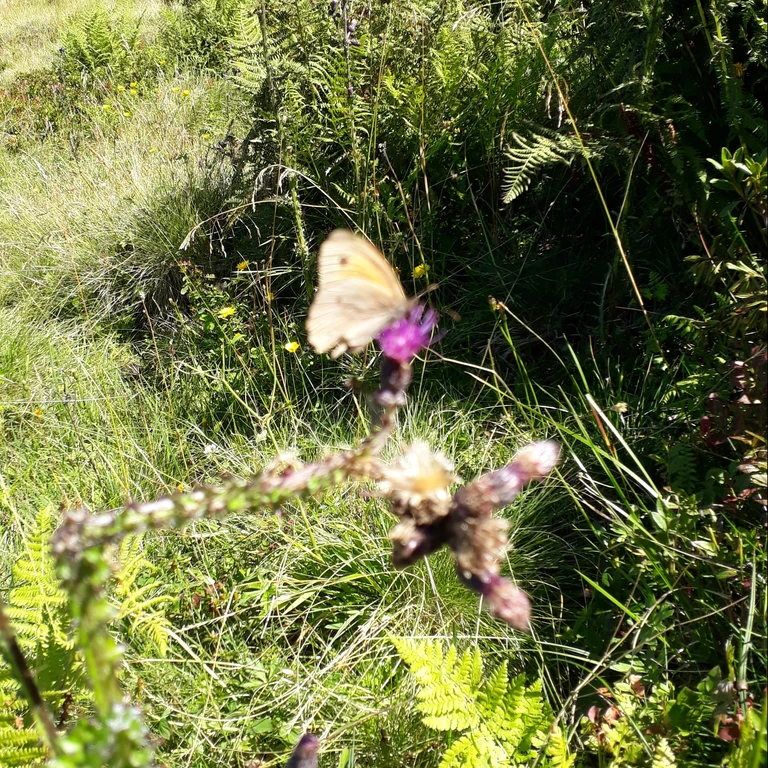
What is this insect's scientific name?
Maniola jurtina
